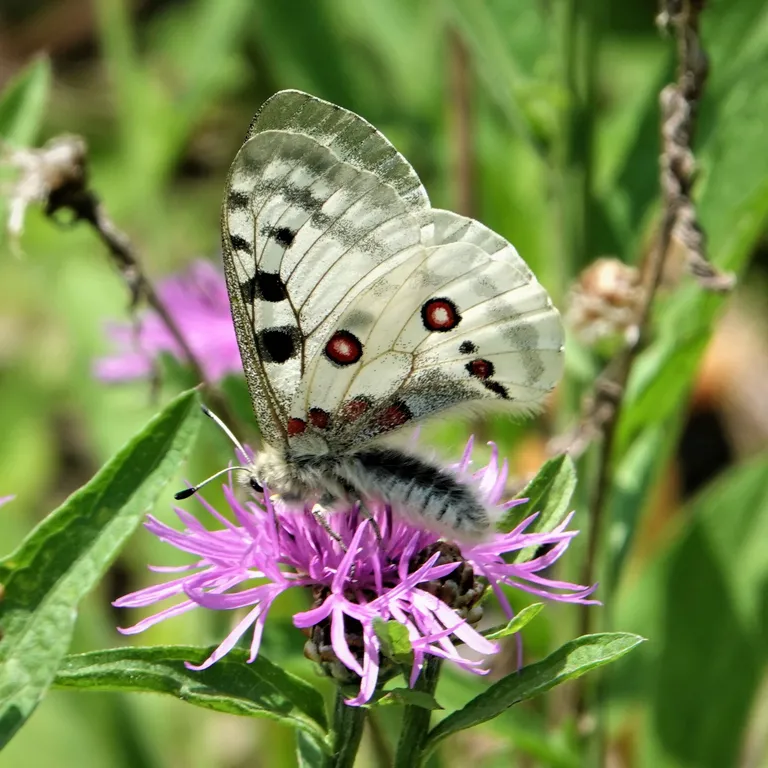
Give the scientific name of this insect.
Parnassius apollo
